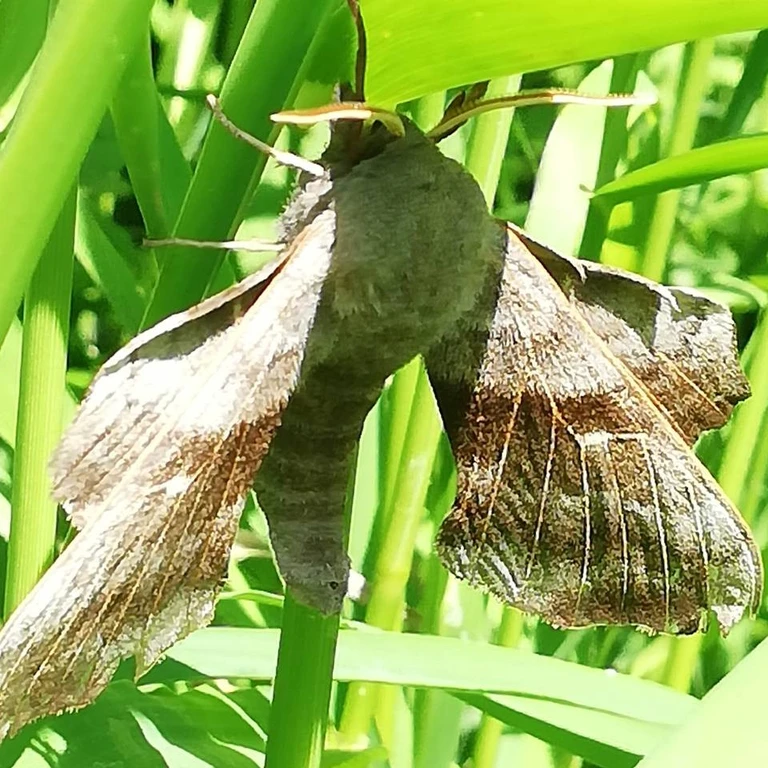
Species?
Laothoe populi
